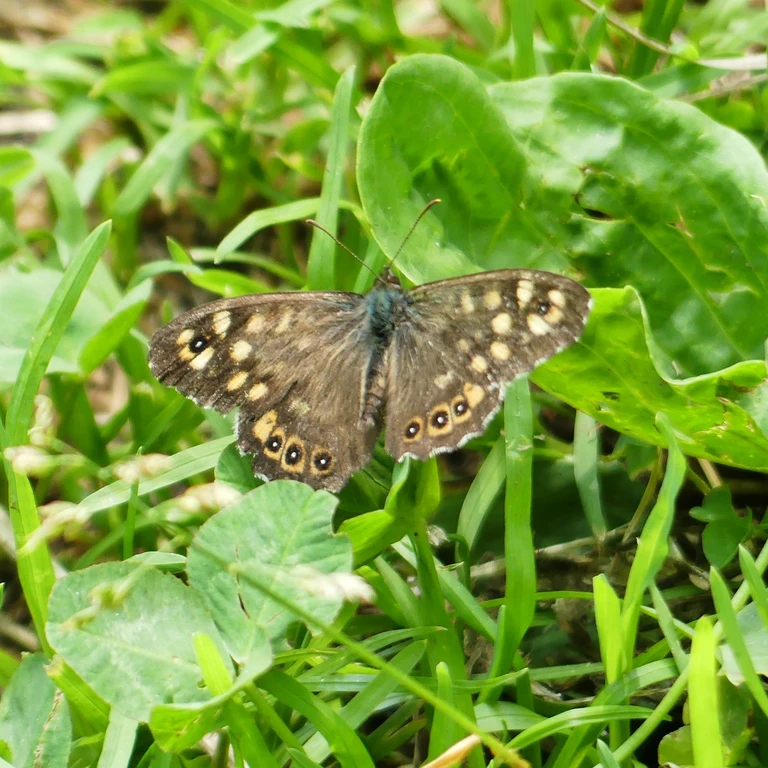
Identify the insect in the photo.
Pararge aegeria
